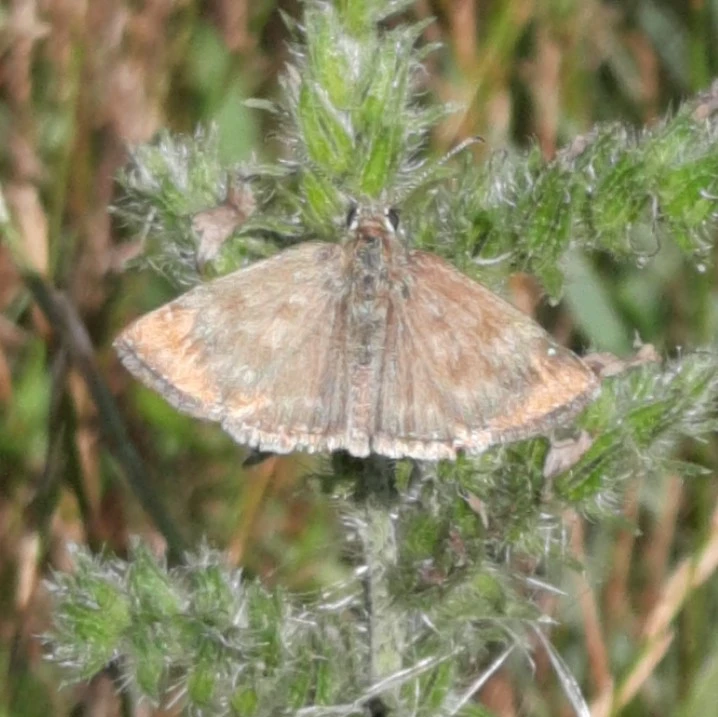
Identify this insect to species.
Erynnis tages
